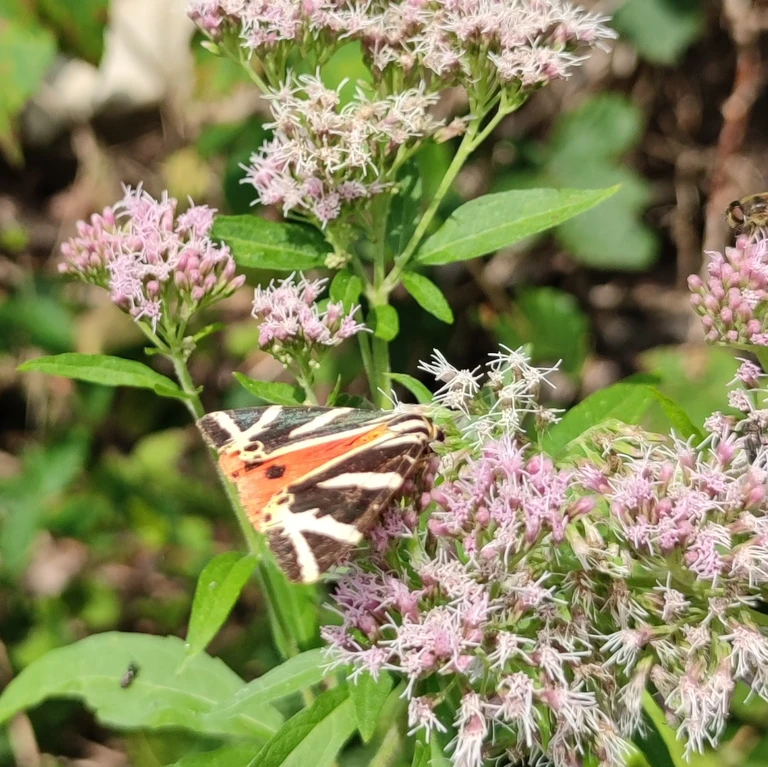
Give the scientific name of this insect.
Euplagia quadripunctaria
